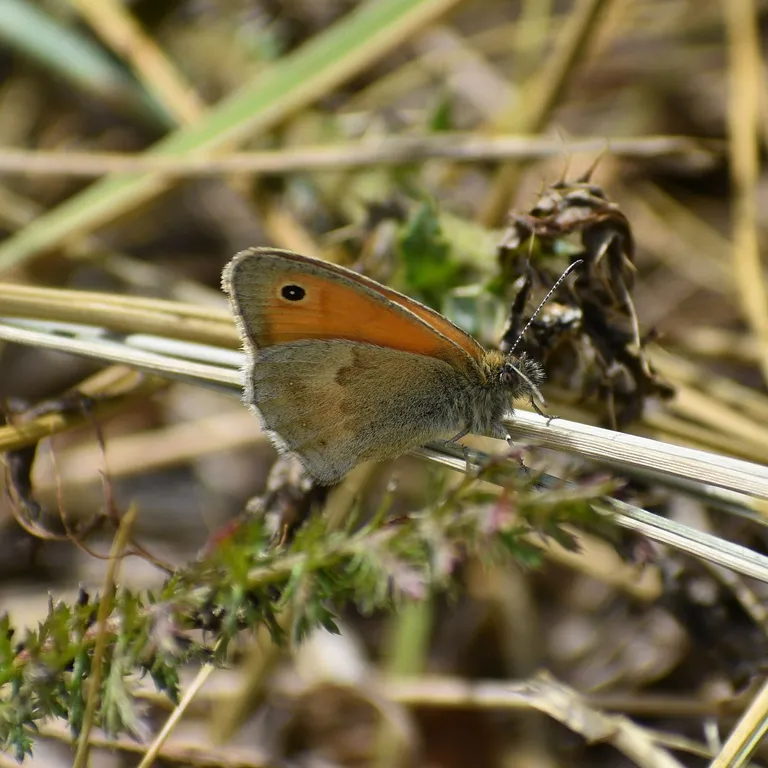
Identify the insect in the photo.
Coenonympha pamphilus
